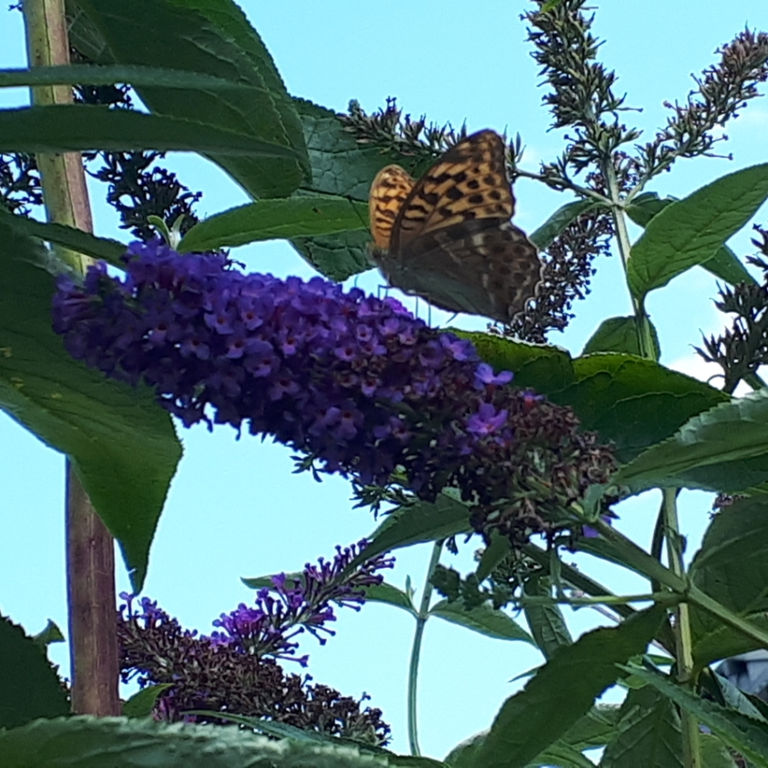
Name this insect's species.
Argynnis paphia
